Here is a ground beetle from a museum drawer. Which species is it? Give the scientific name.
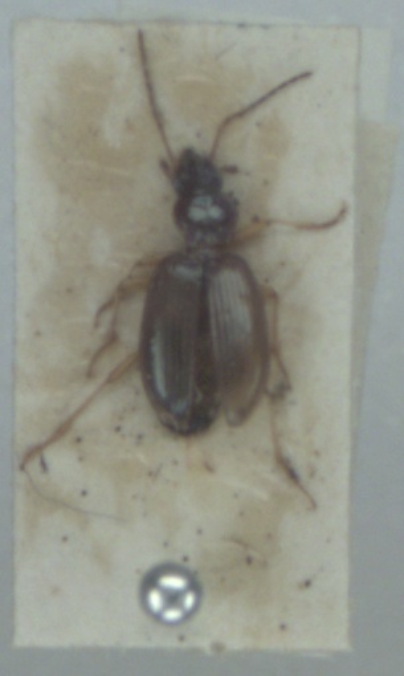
Bembidion stephensii
